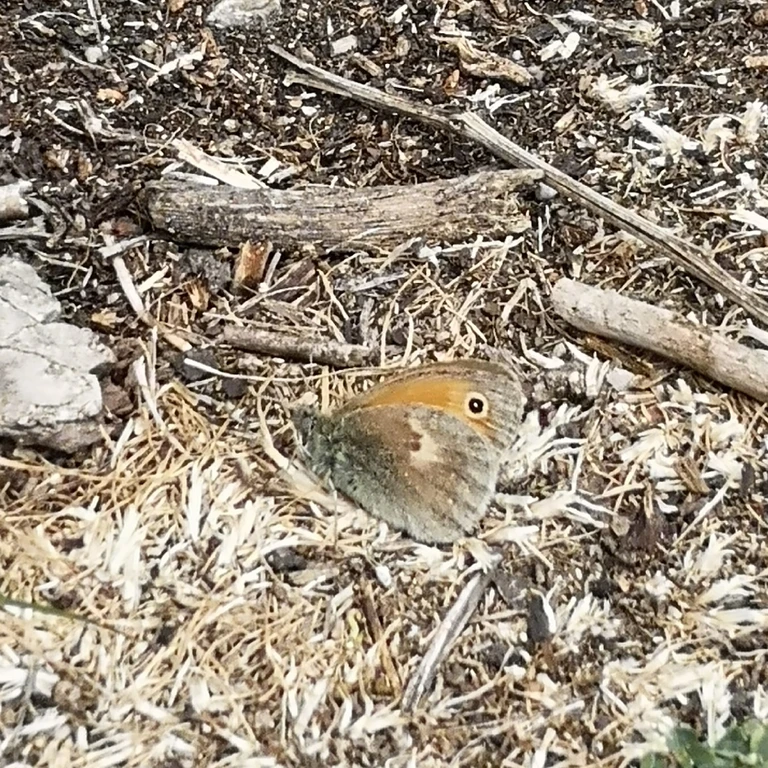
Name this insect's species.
Coenonympha pamphilus
